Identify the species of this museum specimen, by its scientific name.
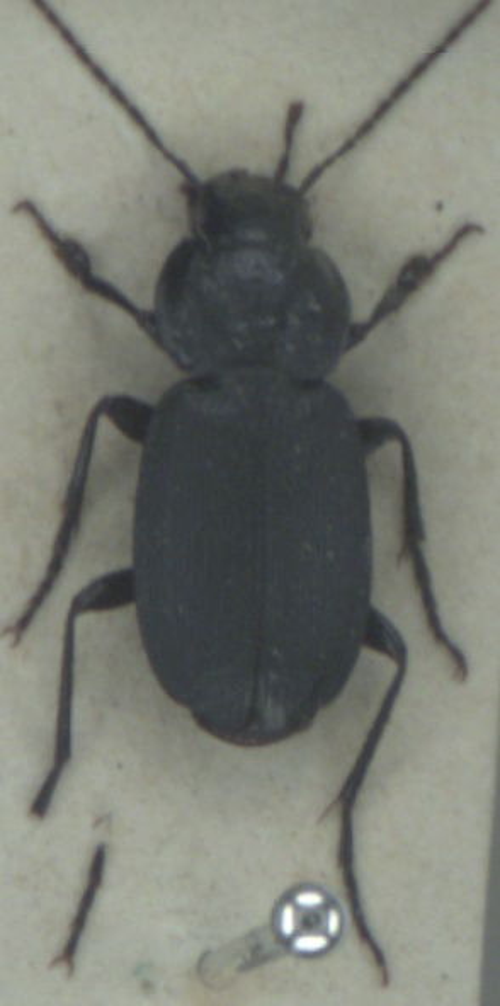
Licinus depressus
